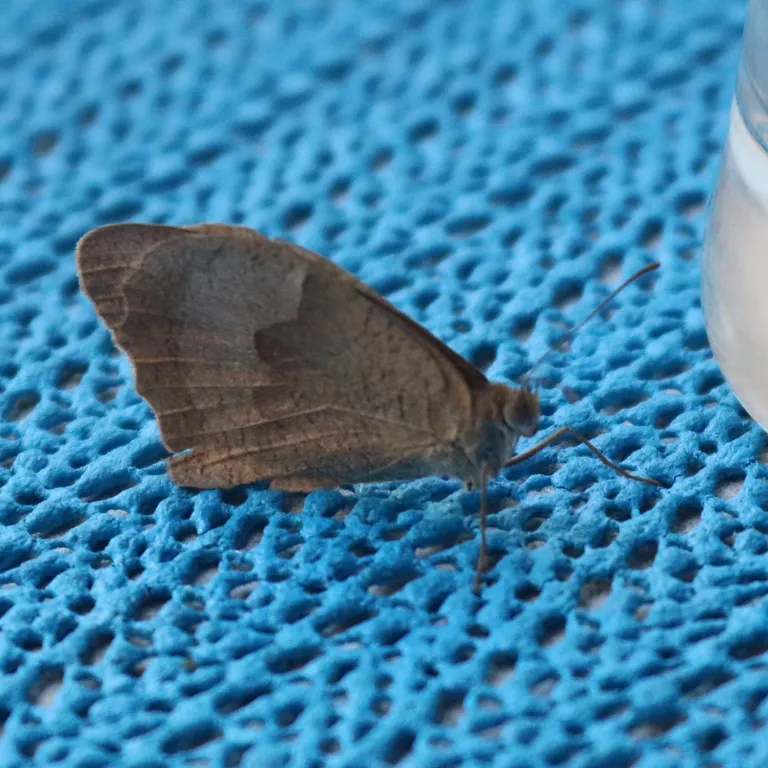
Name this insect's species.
Maniola jurtina
